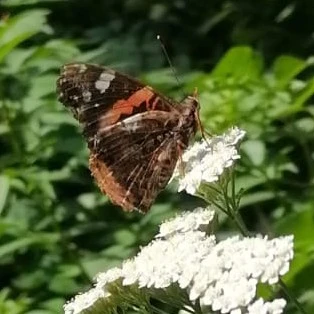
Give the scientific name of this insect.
Vanessa atalanta
